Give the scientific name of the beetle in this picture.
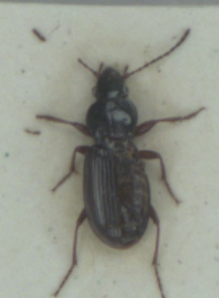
Pterostichus strenuus
